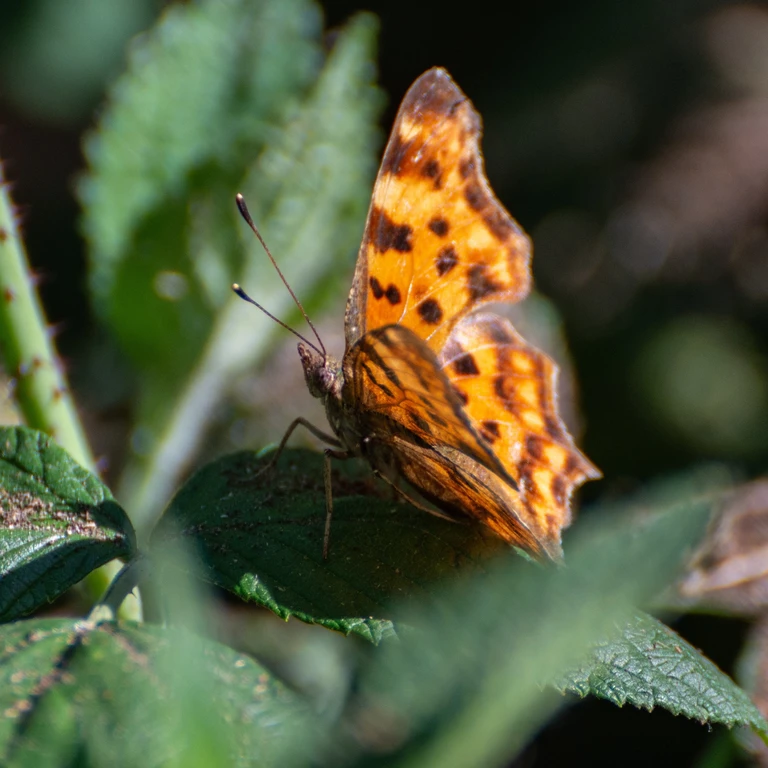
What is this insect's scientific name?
Polygonia c-album
